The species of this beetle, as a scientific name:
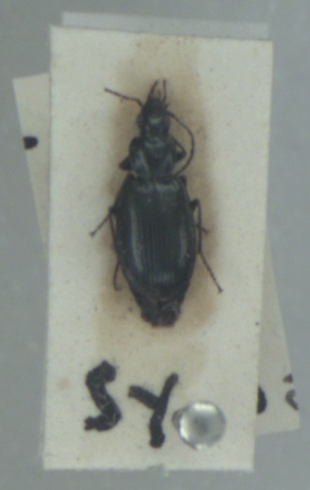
Agonum gracile
